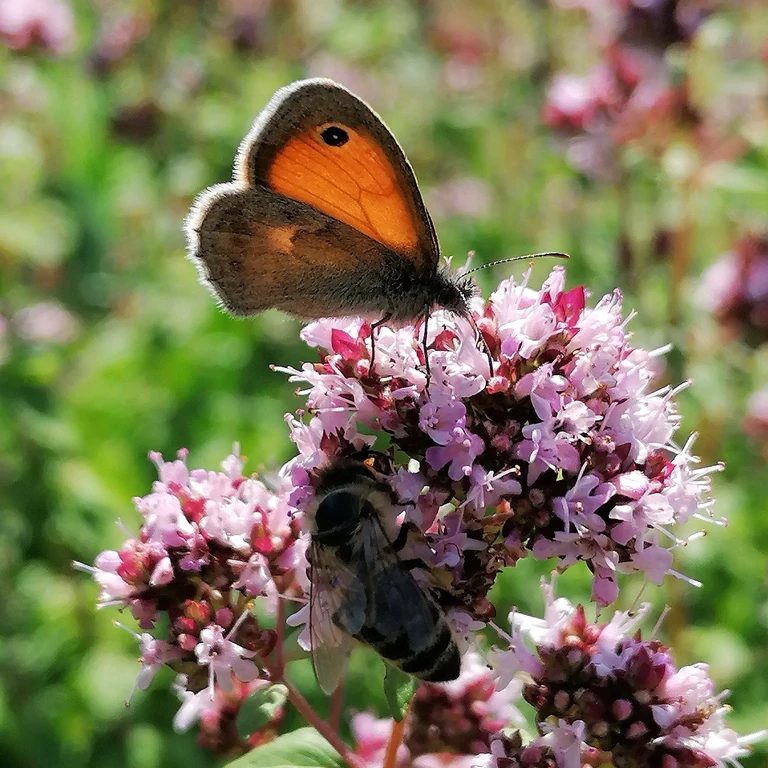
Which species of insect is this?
Coenonympha pamphilus
